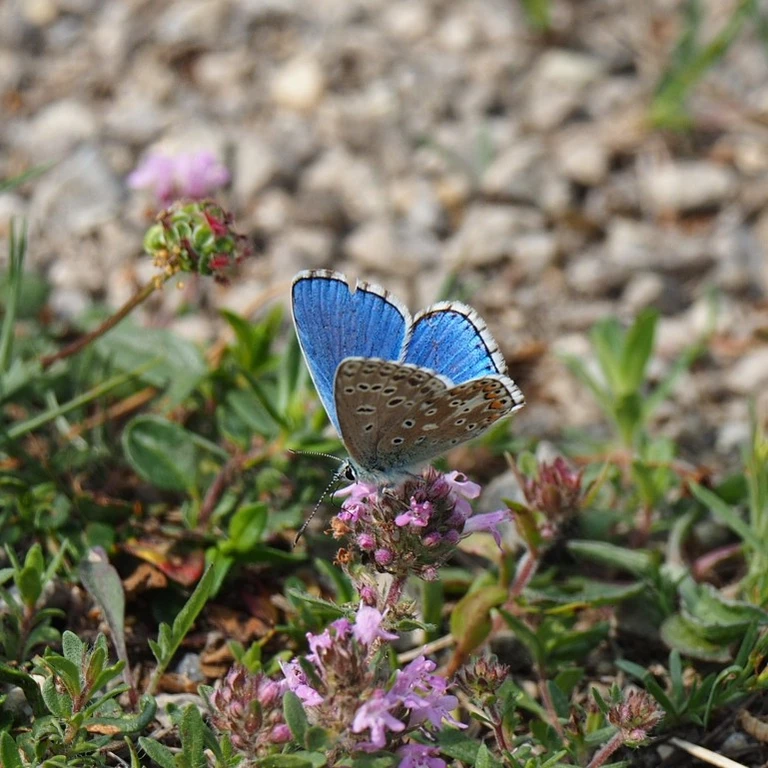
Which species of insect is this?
Lysandra bellargus
